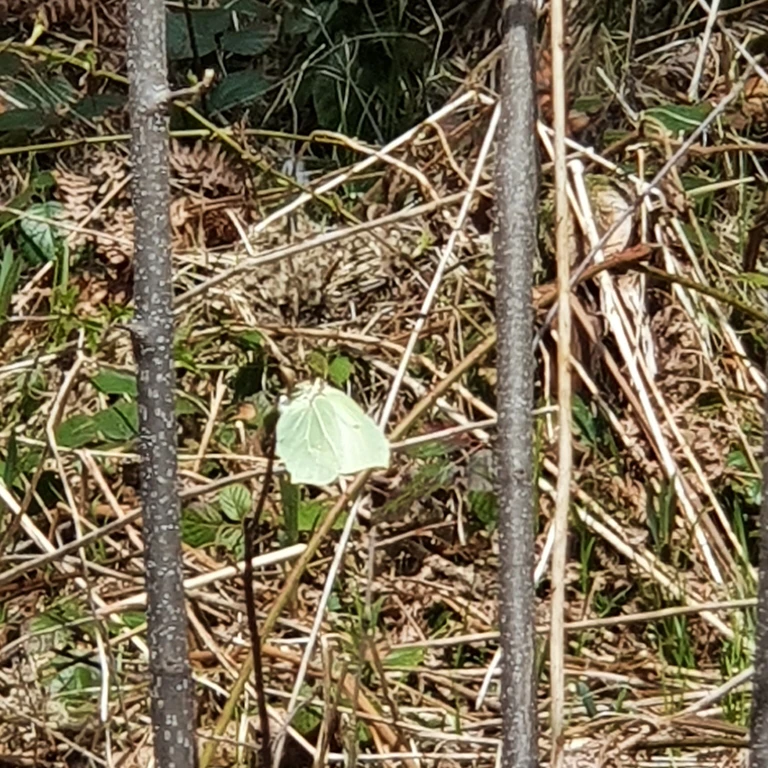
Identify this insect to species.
Gonepteryx rhamni
